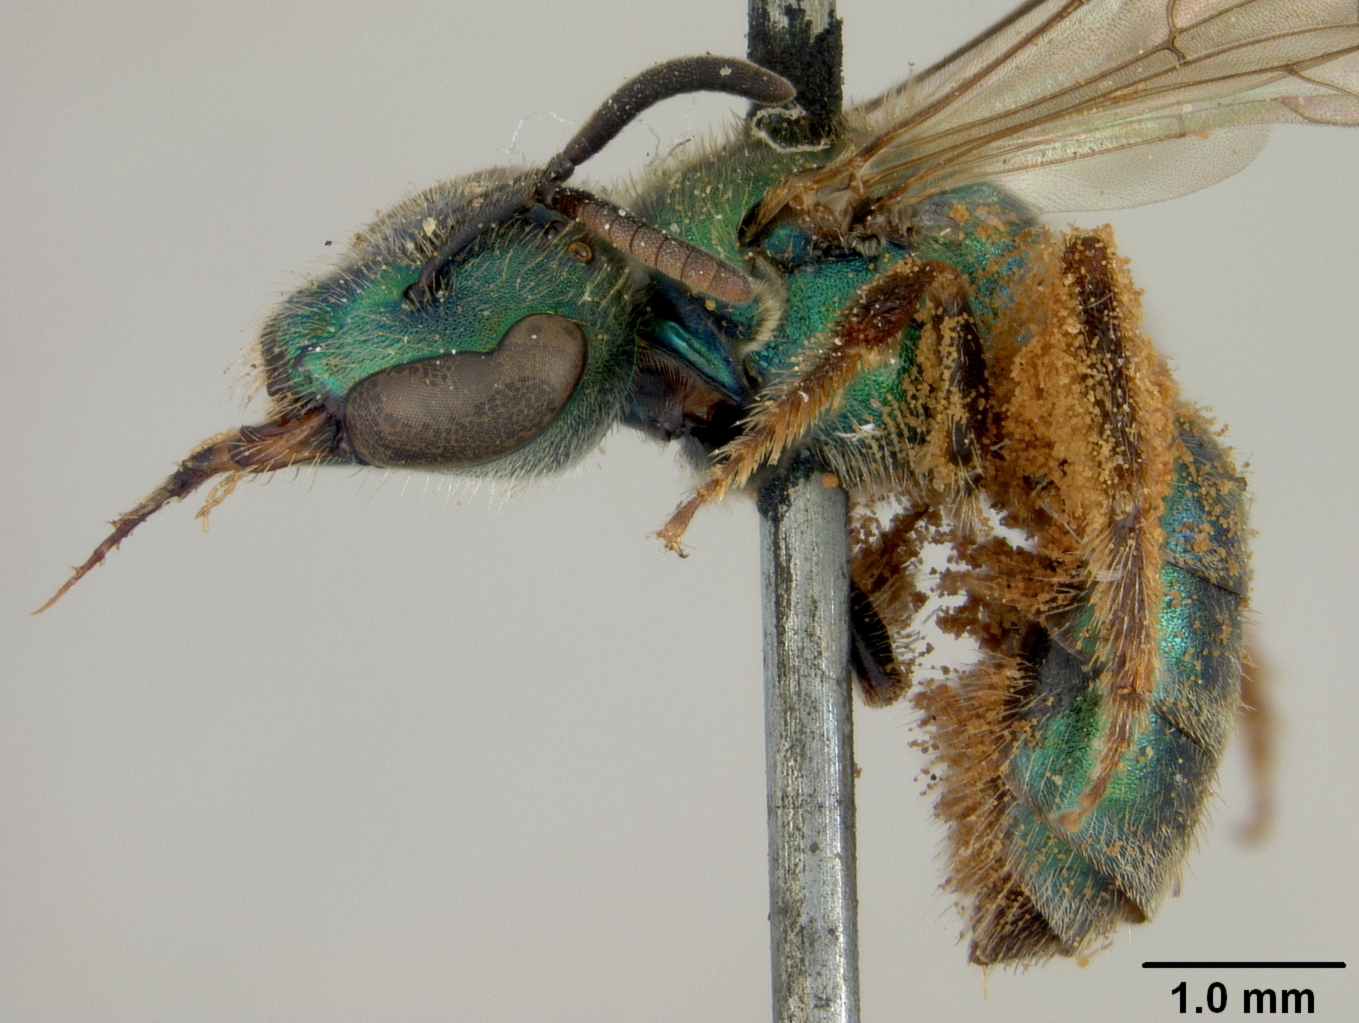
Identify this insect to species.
Augochlora aurifera
